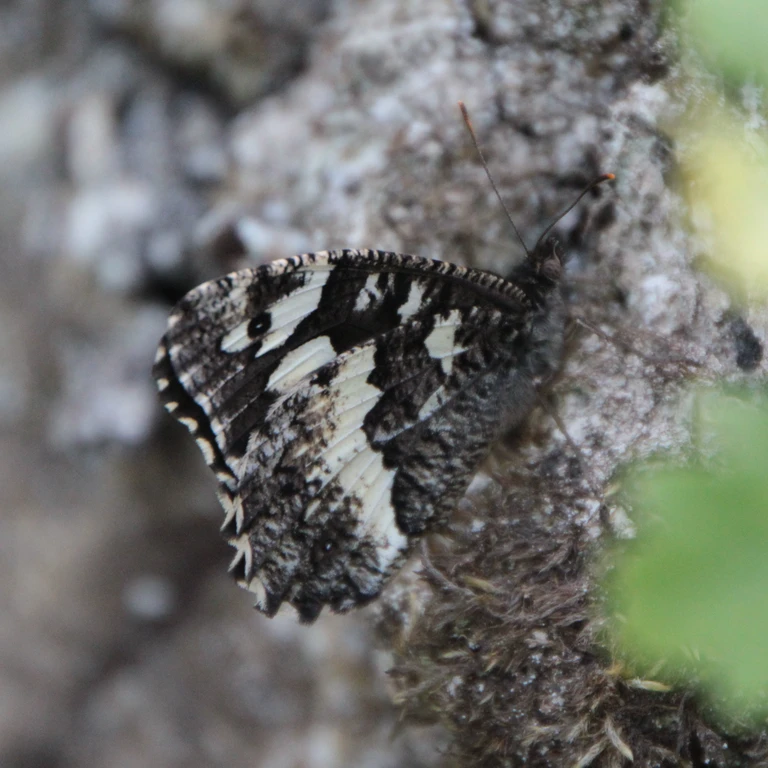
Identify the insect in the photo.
Brintesia circe
